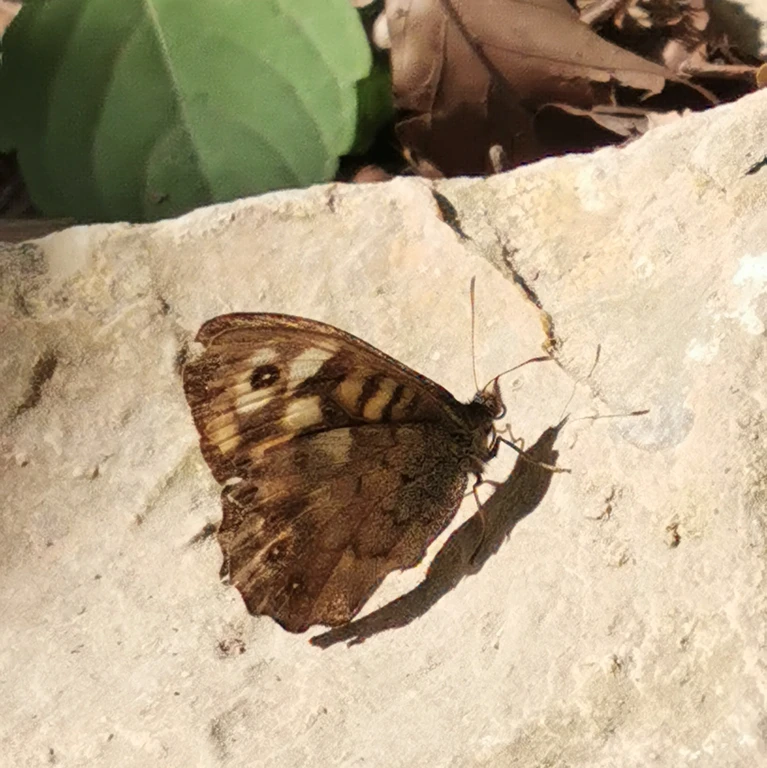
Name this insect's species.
Pararge aegeria
